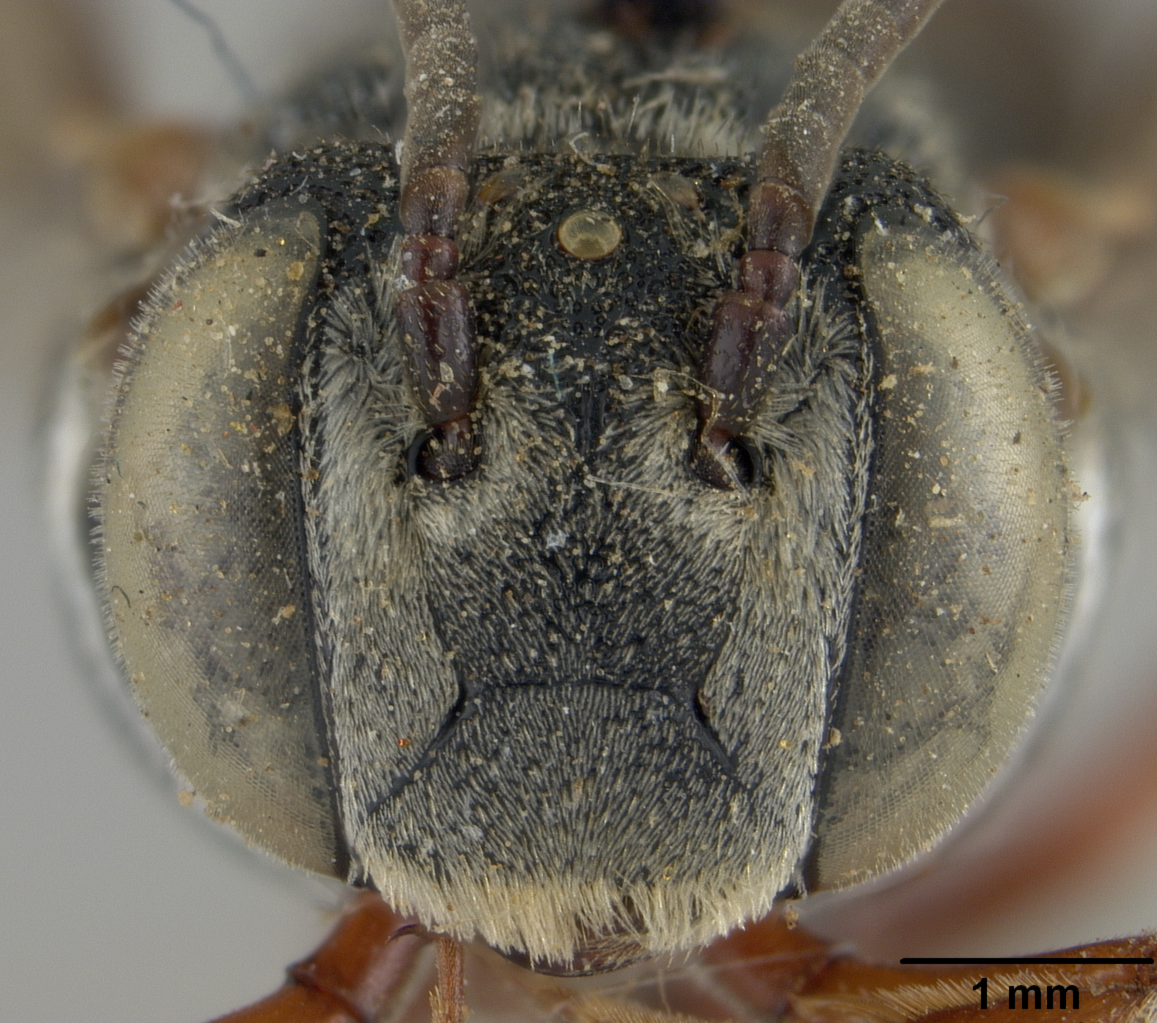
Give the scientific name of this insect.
Coelioxys asteris
